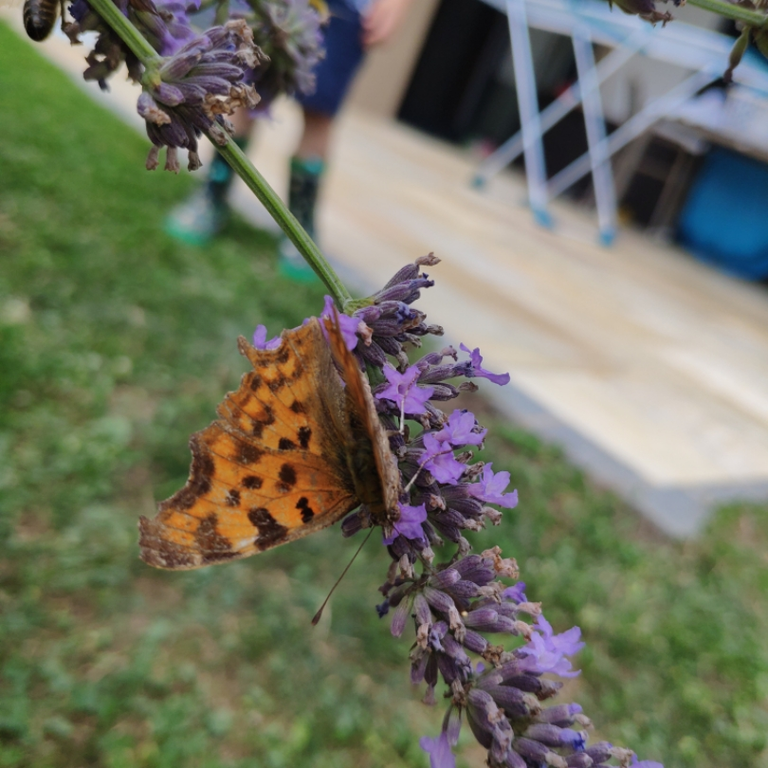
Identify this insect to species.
Polygonia c-album
